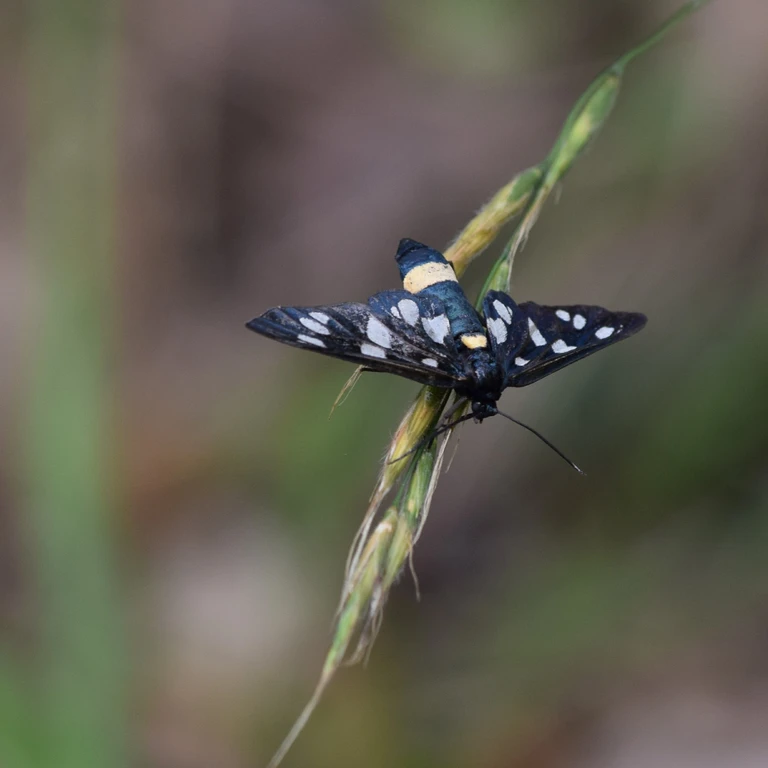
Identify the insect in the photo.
Amata phegea
